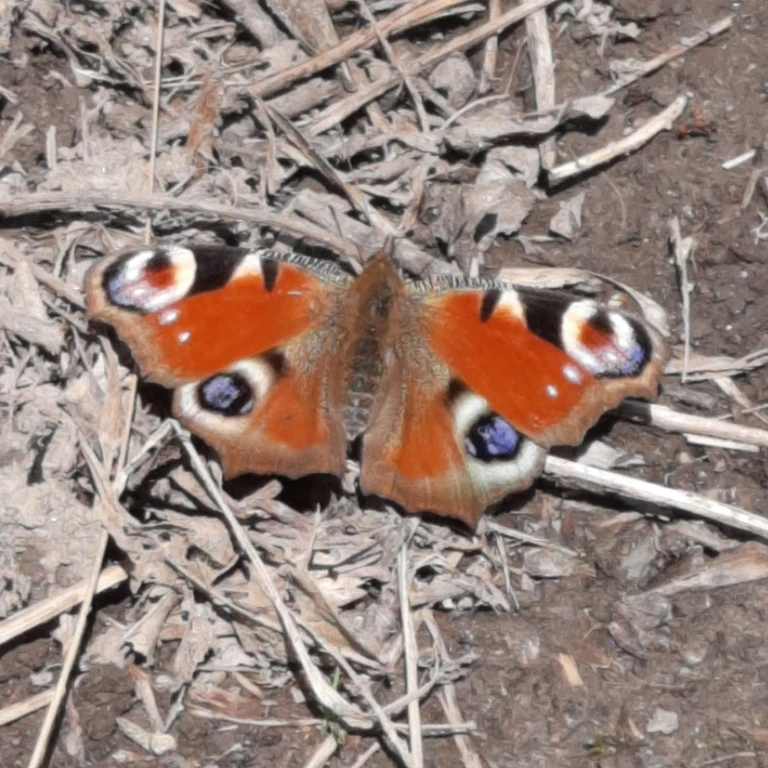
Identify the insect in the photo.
Aglais io
